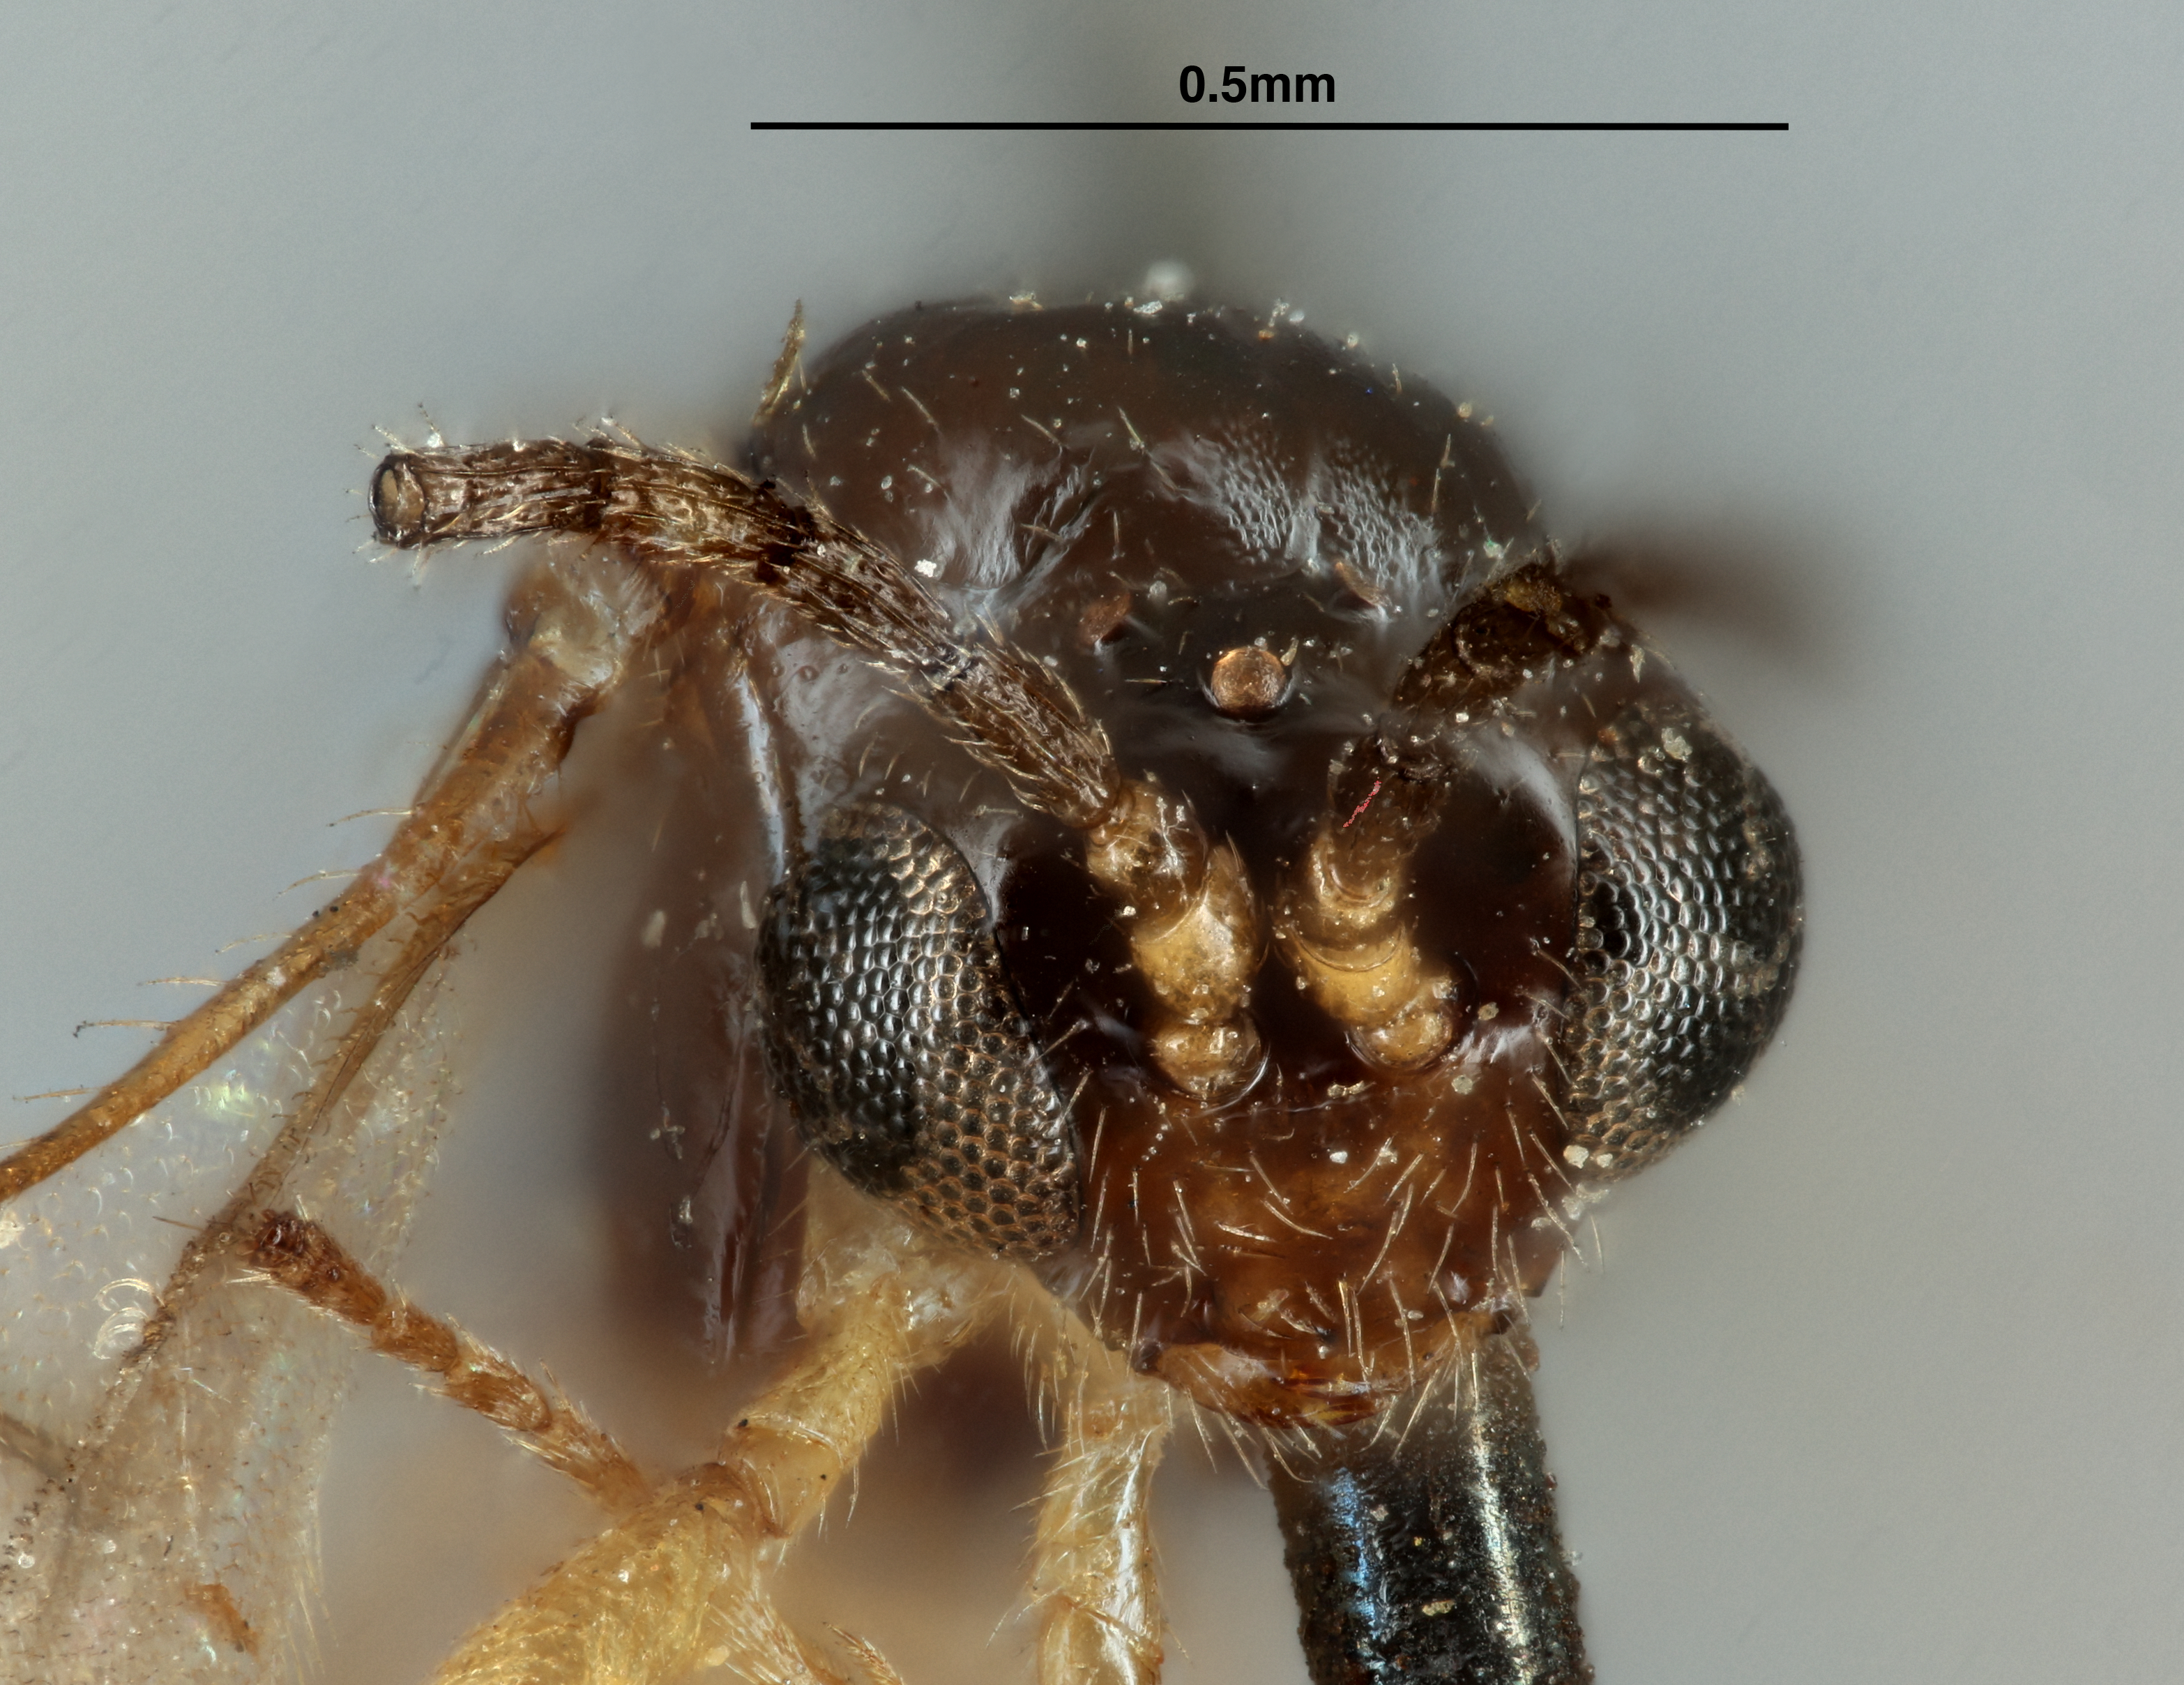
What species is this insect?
Lysiphlebus persicaphidis
